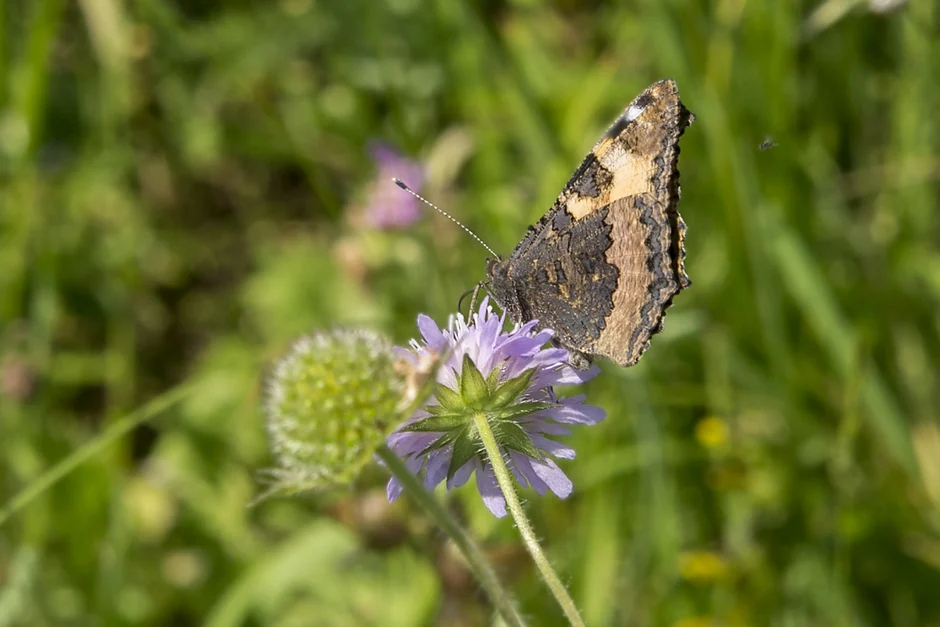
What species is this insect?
Aglais urticae
